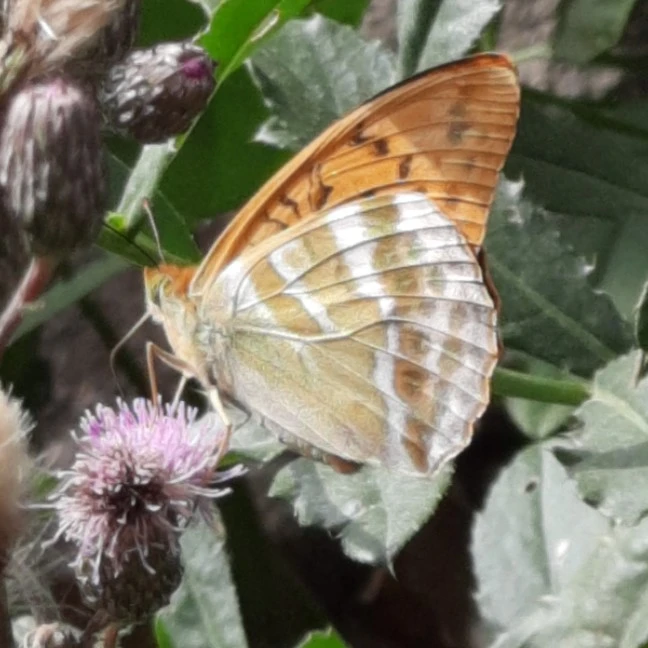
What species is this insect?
Argynnis paphia
